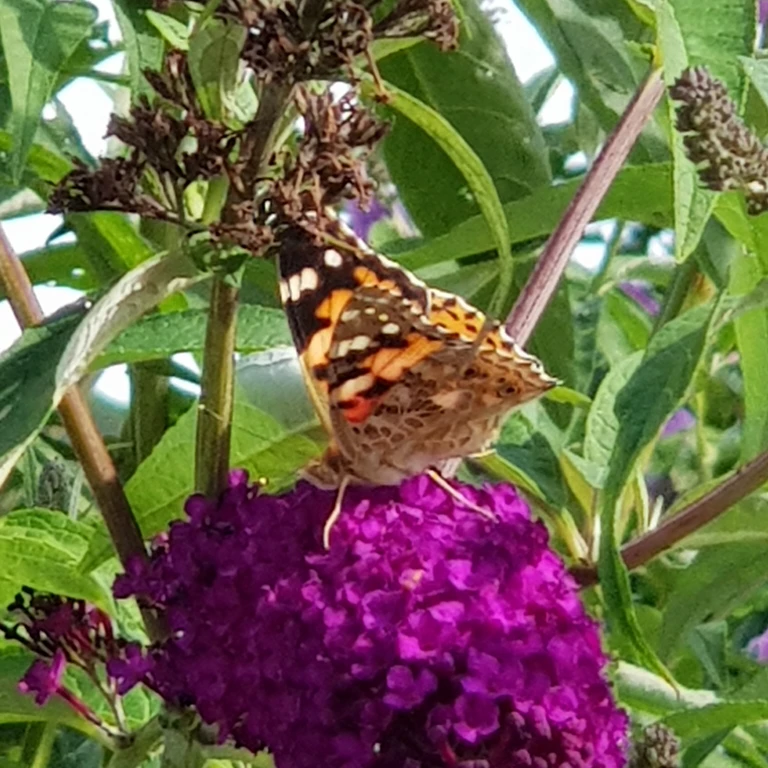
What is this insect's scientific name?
Vanessa cardui
